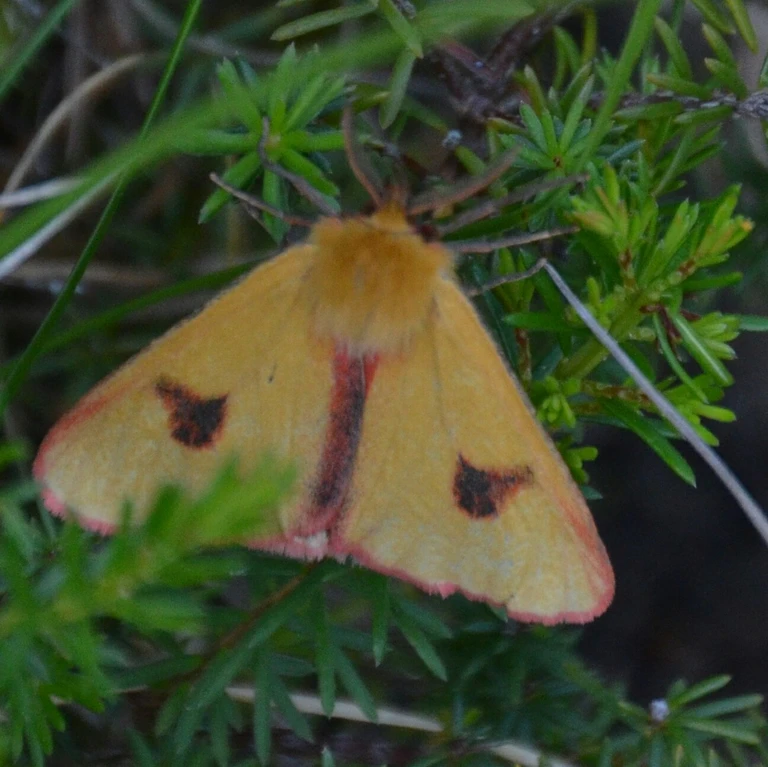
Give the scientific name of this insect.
Diacrisia sannio
